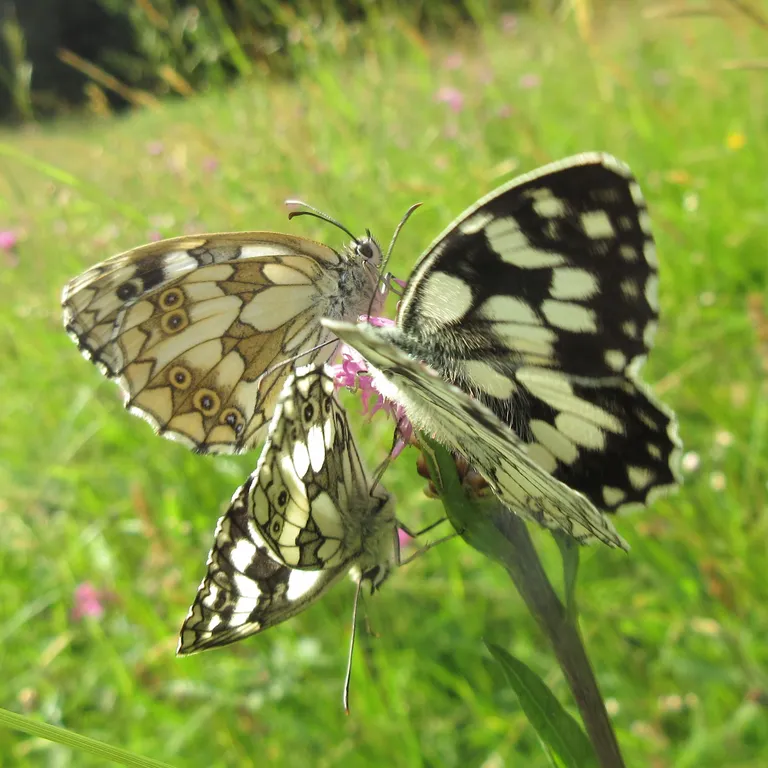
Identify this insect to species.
Melanargia galathea
